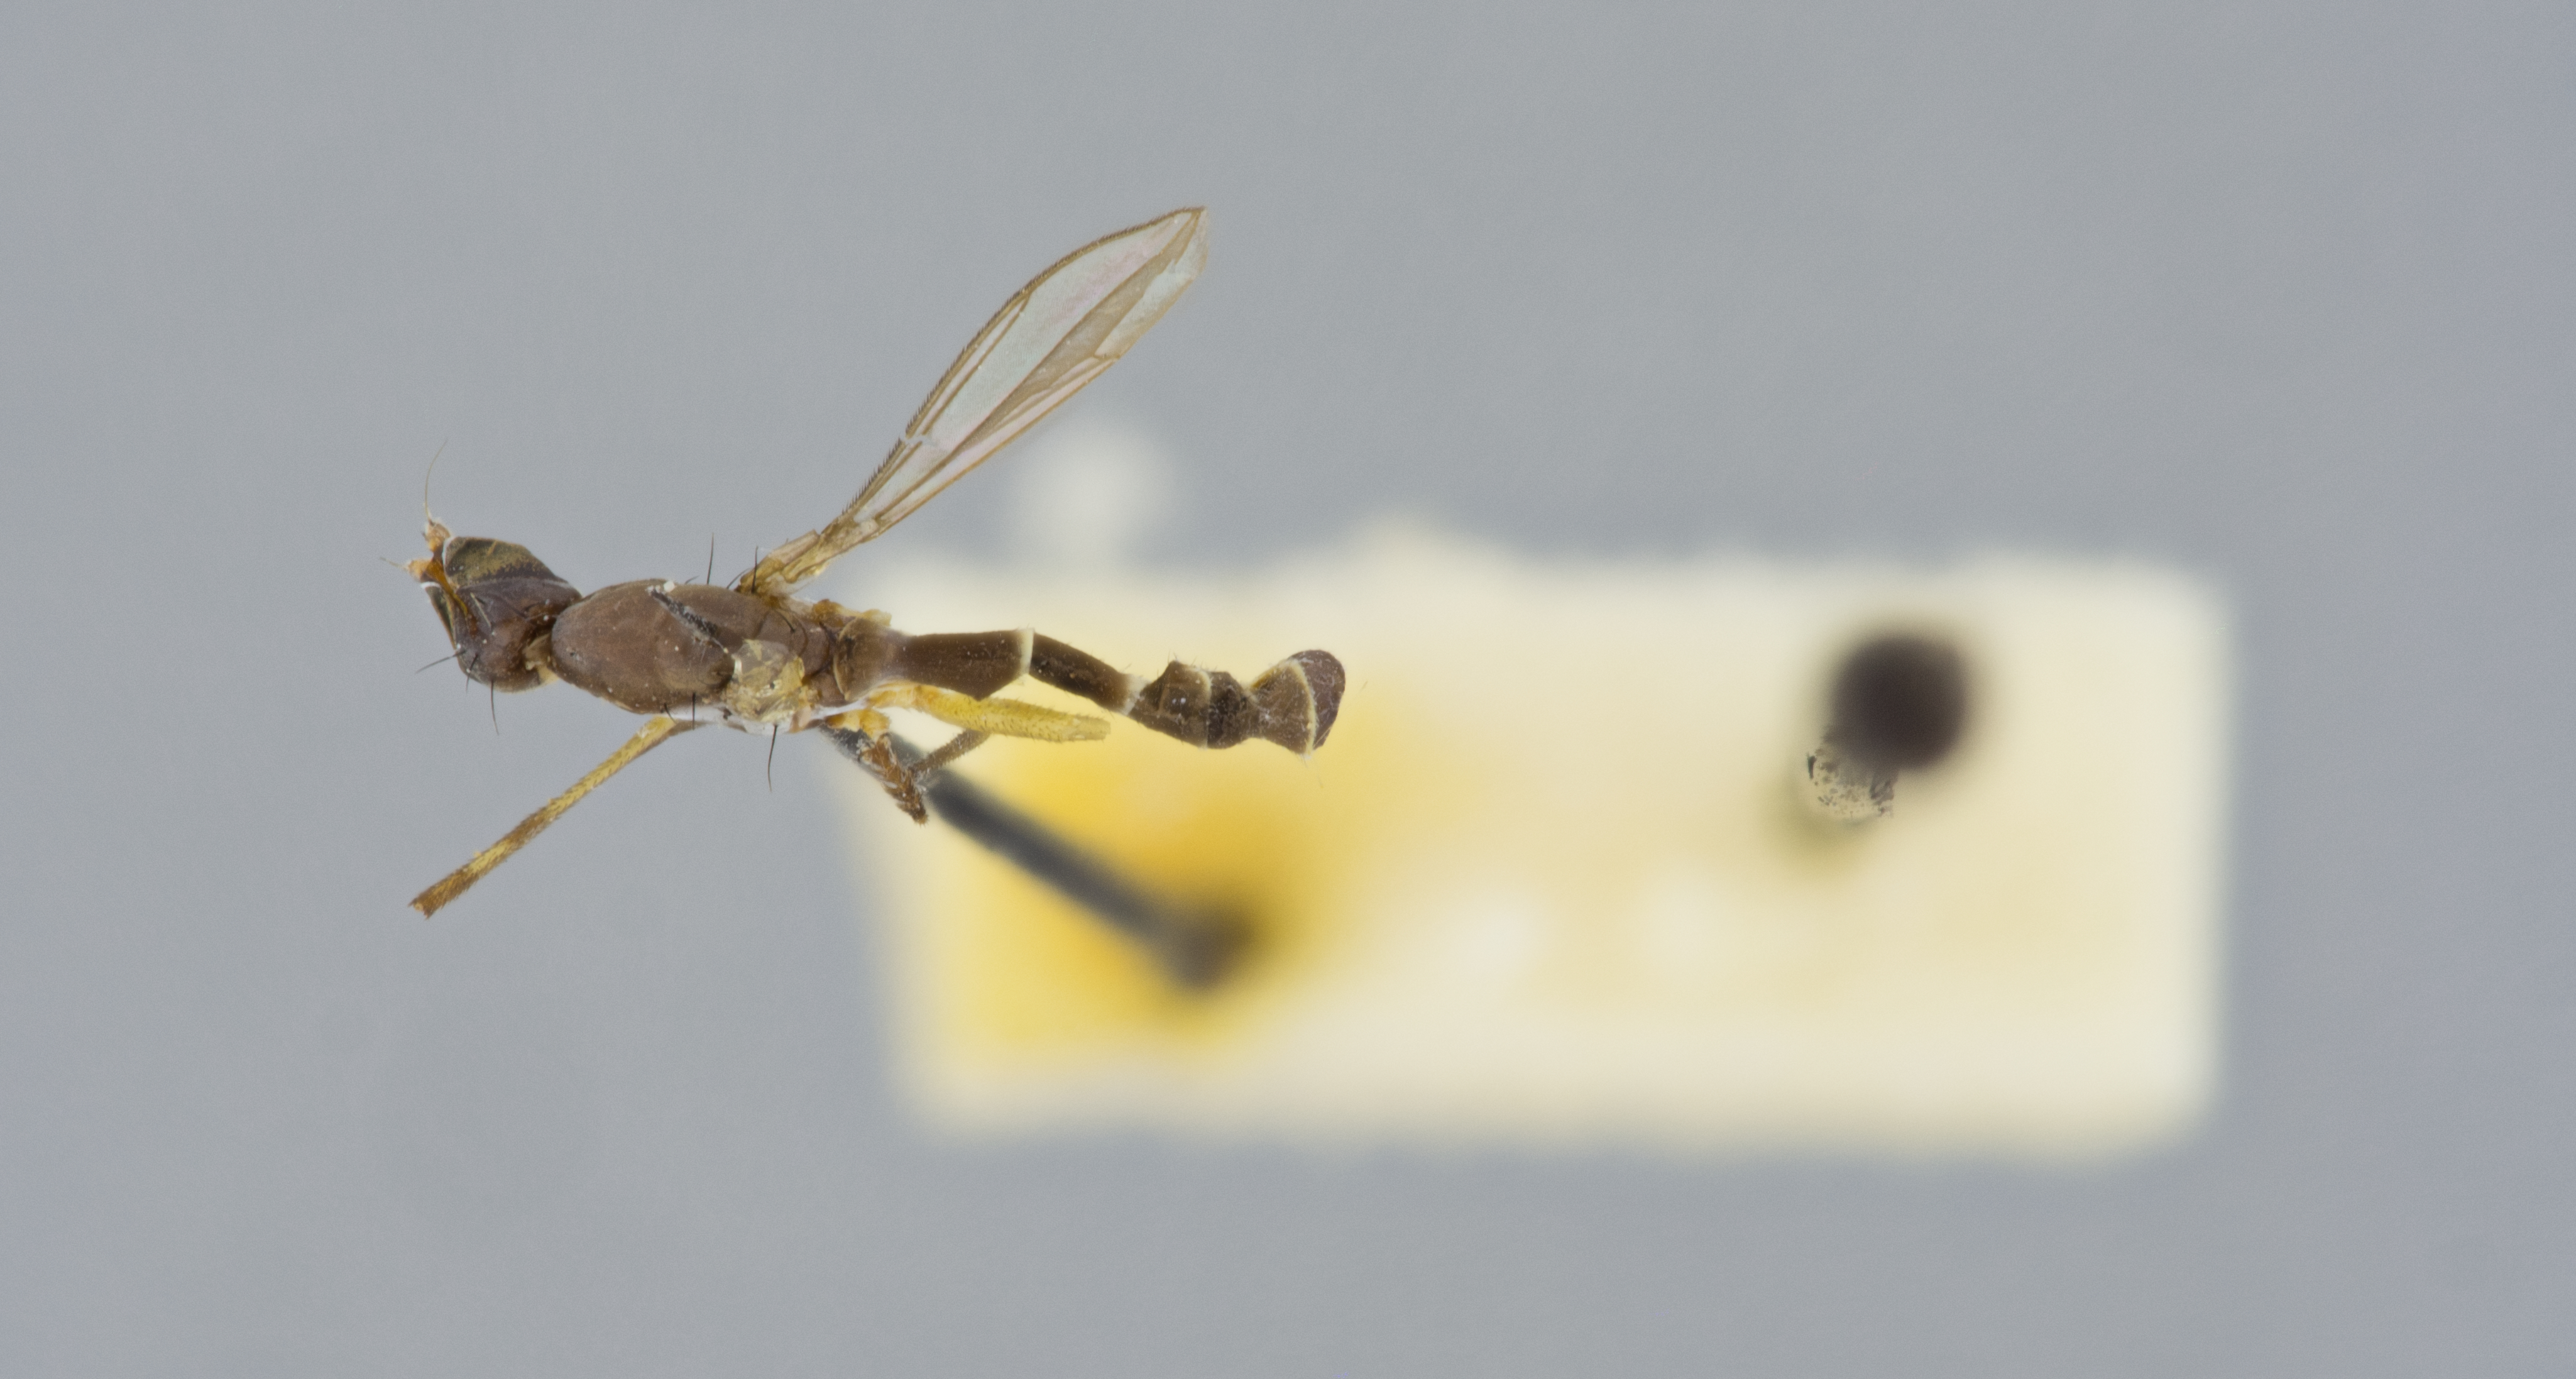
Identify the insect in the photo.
Micropeza subrecta
